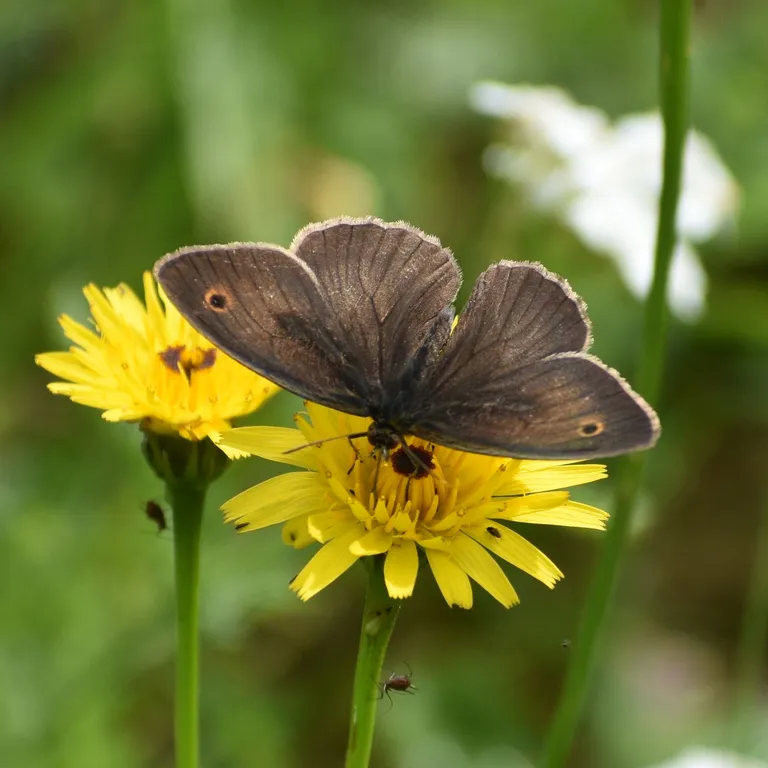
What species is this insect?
Maniola jurtina
